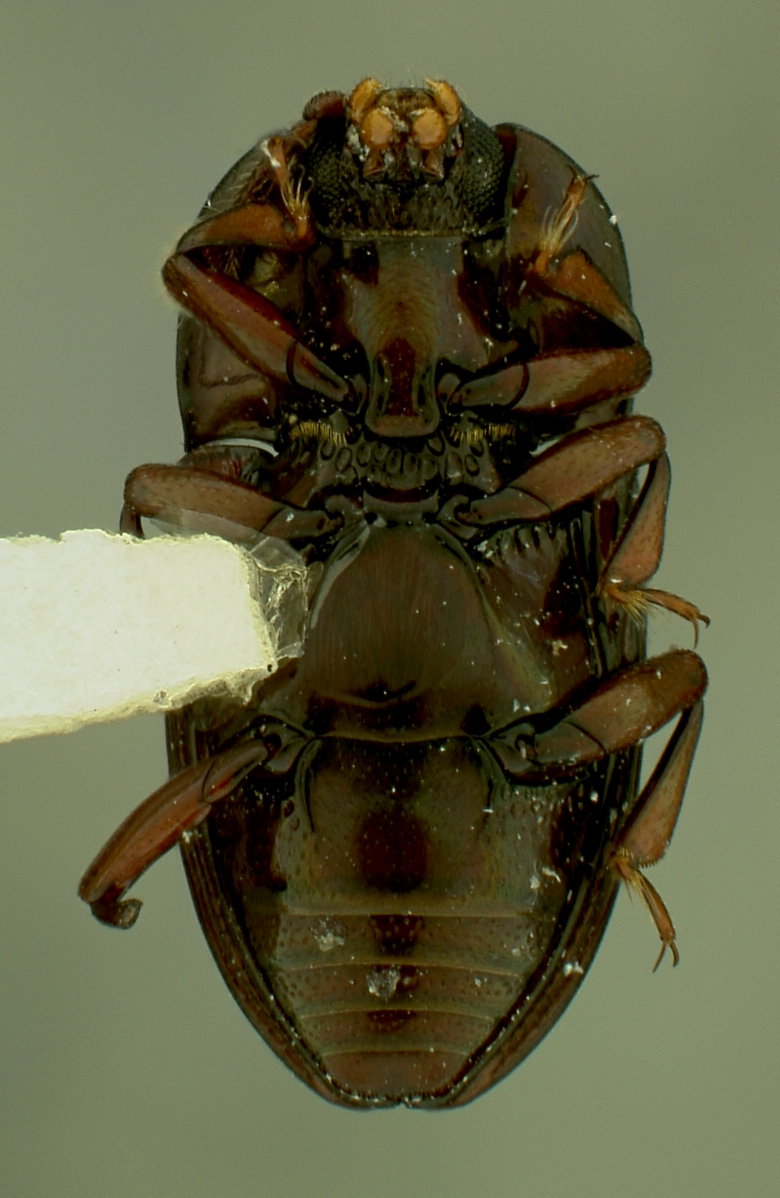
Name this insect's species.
Suakokoia striata
